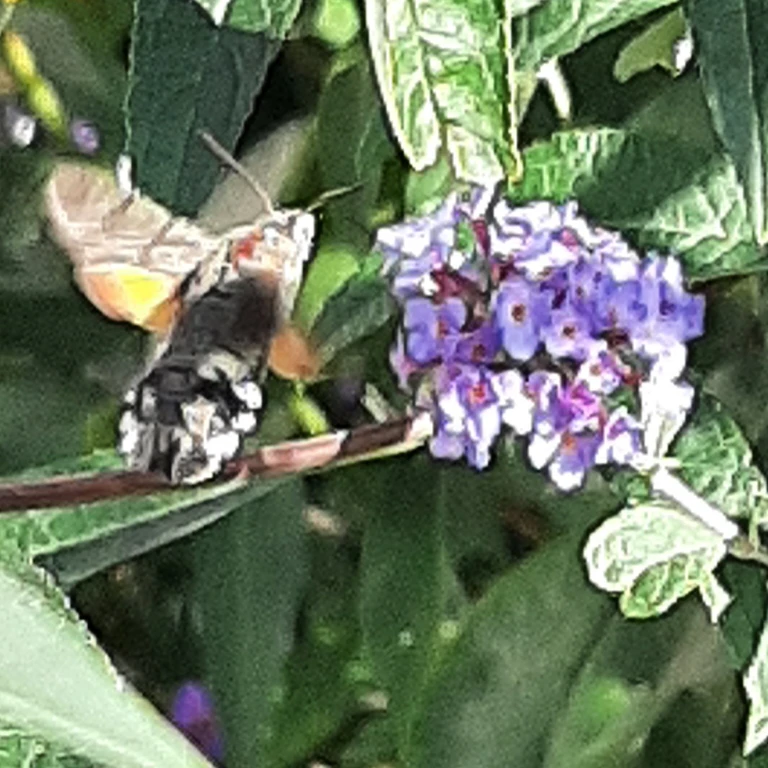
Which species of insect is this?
Macroglossum stellatarum
